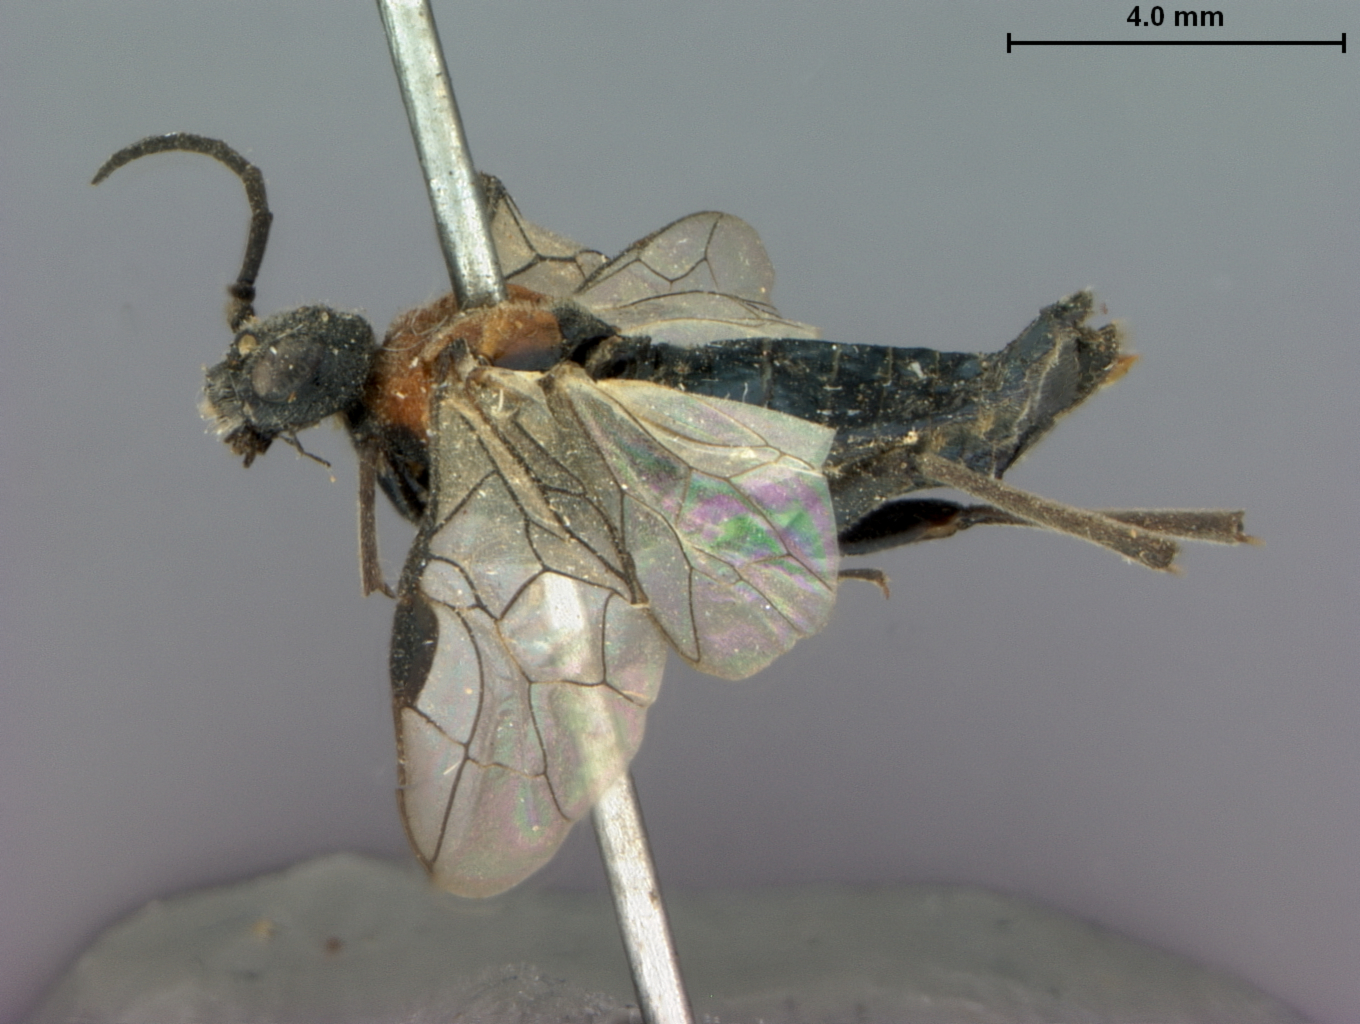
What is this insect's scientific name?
Dolerus umbraticus
